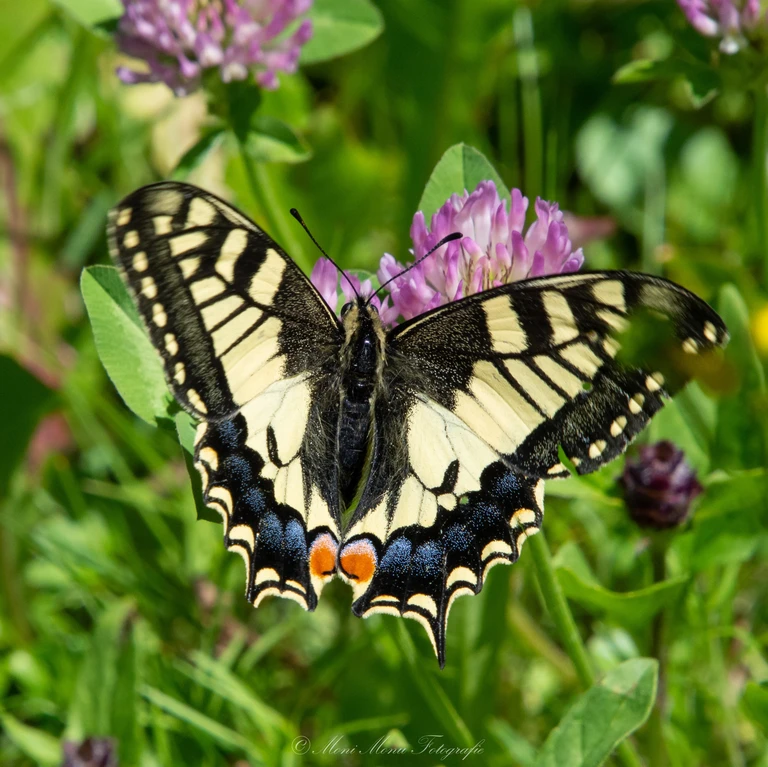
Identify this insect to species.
Papilio machaon
